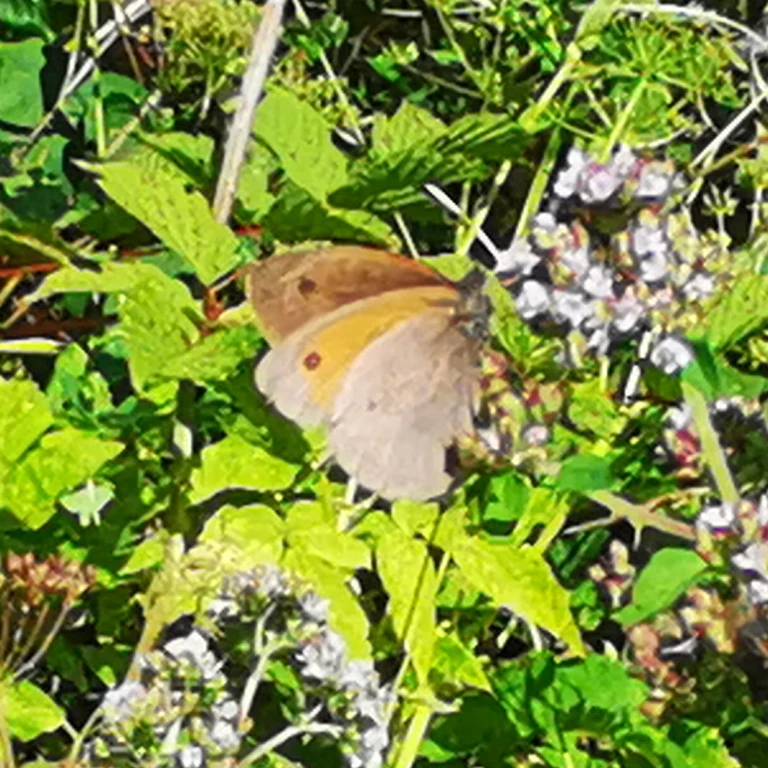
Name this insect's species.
Maniola jurtina
